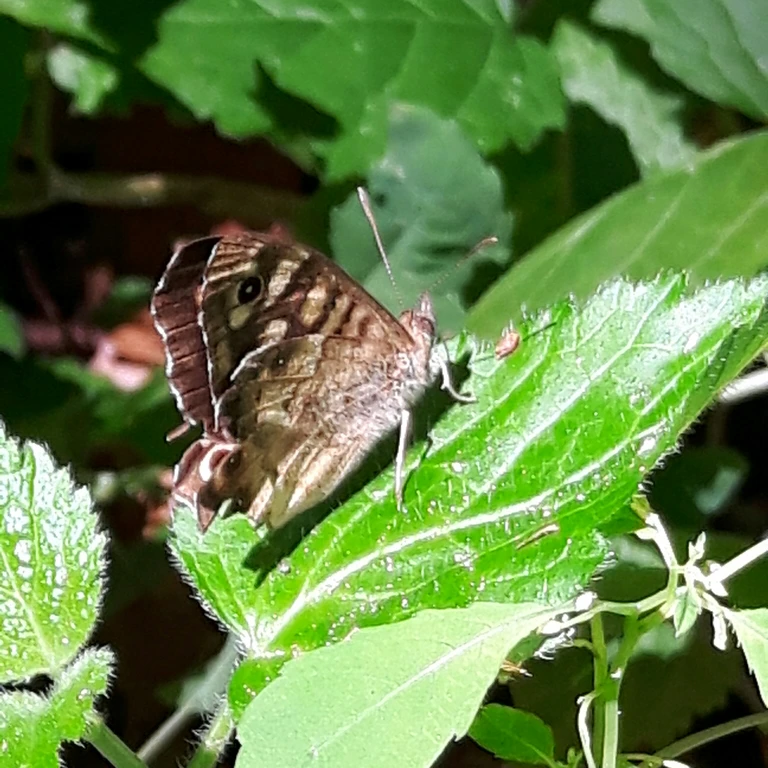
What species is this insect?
Pararge aegeria
